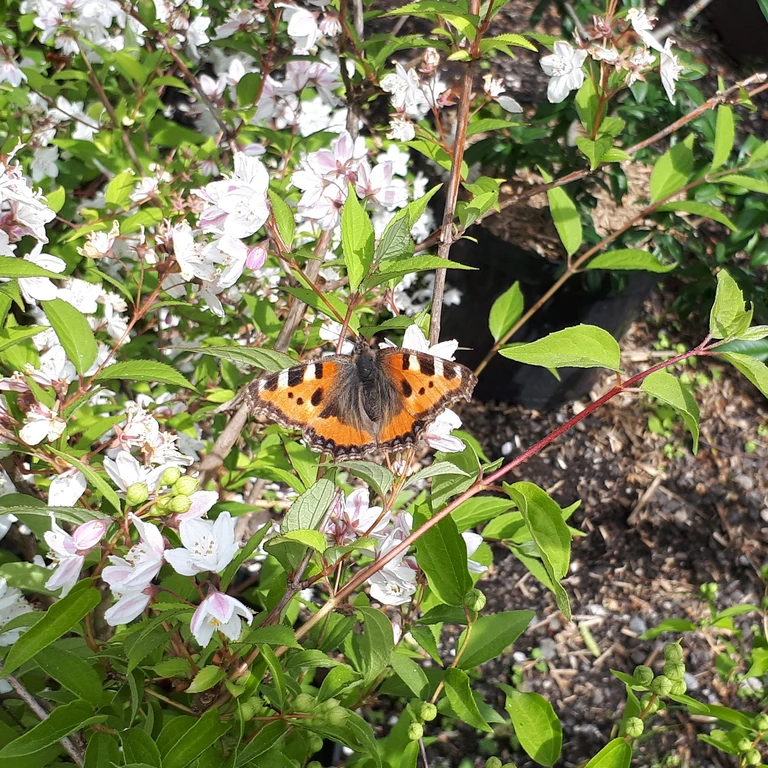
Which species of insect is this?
Aglais urticae
